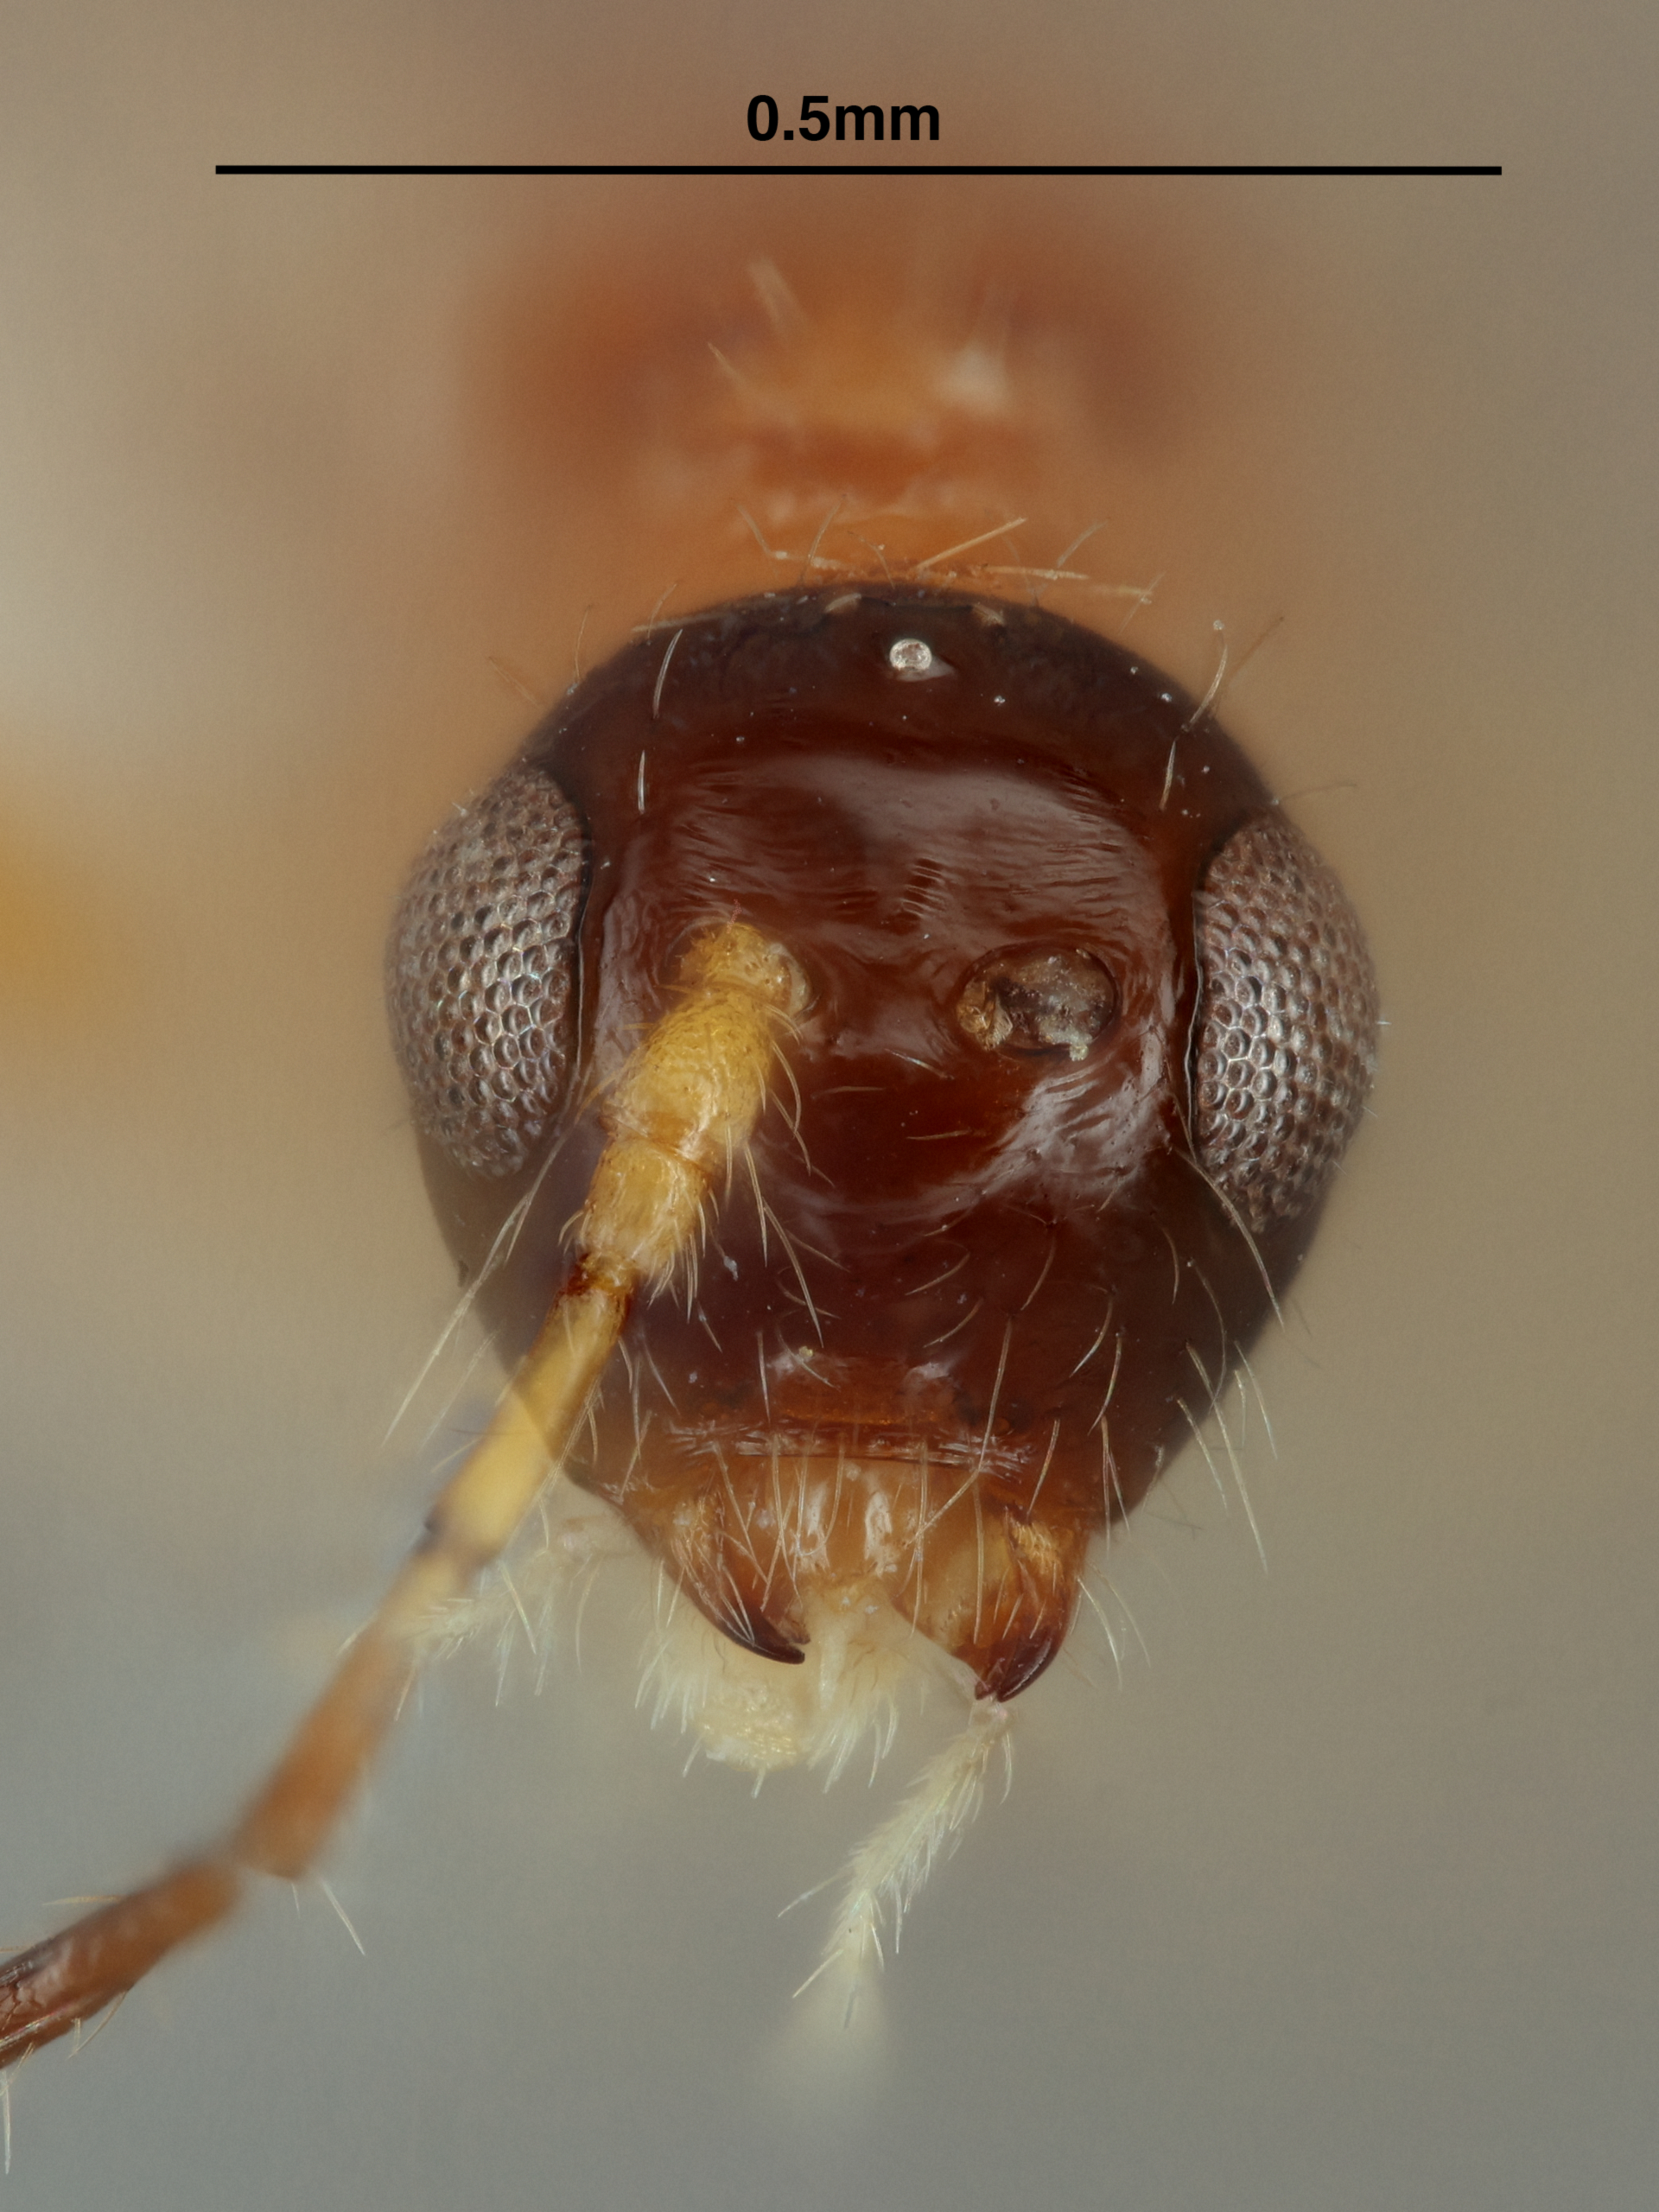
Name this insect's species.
Heterospilus belokobylskiji
